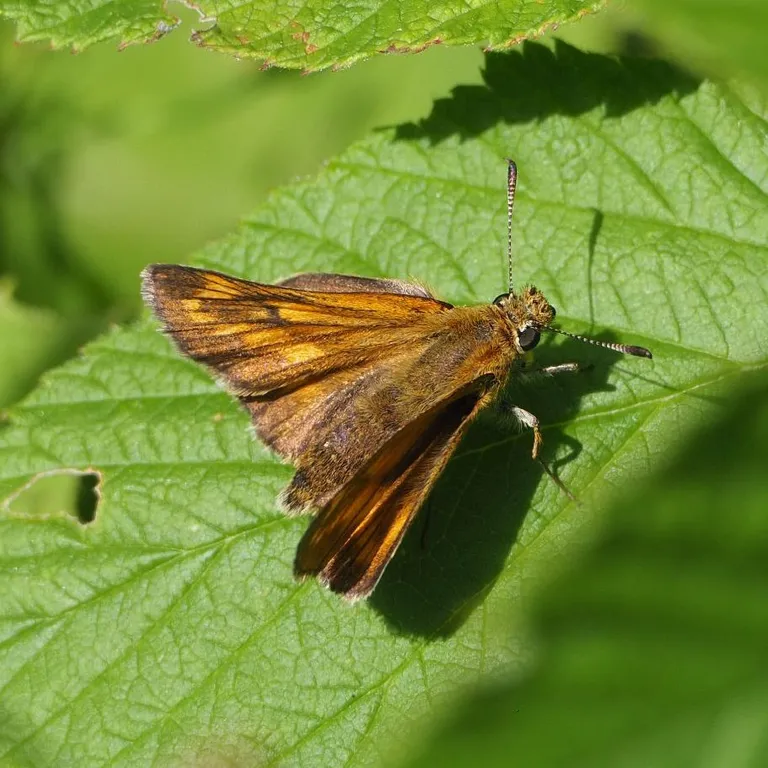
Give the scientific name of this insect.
Ochlodes sylvanus (also Ochlodes venata)
